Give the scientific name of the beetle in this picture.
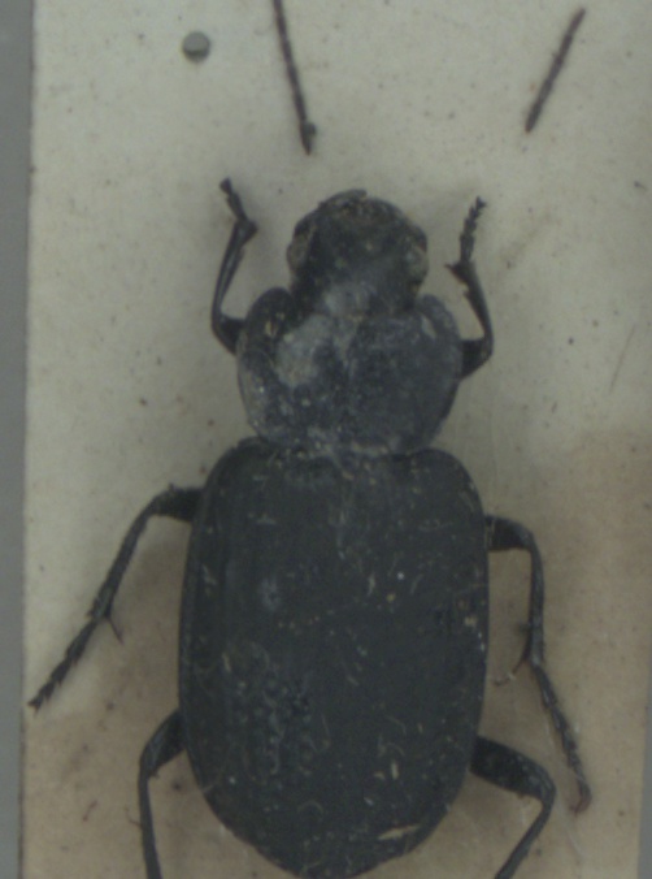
Licinus punctatulus
